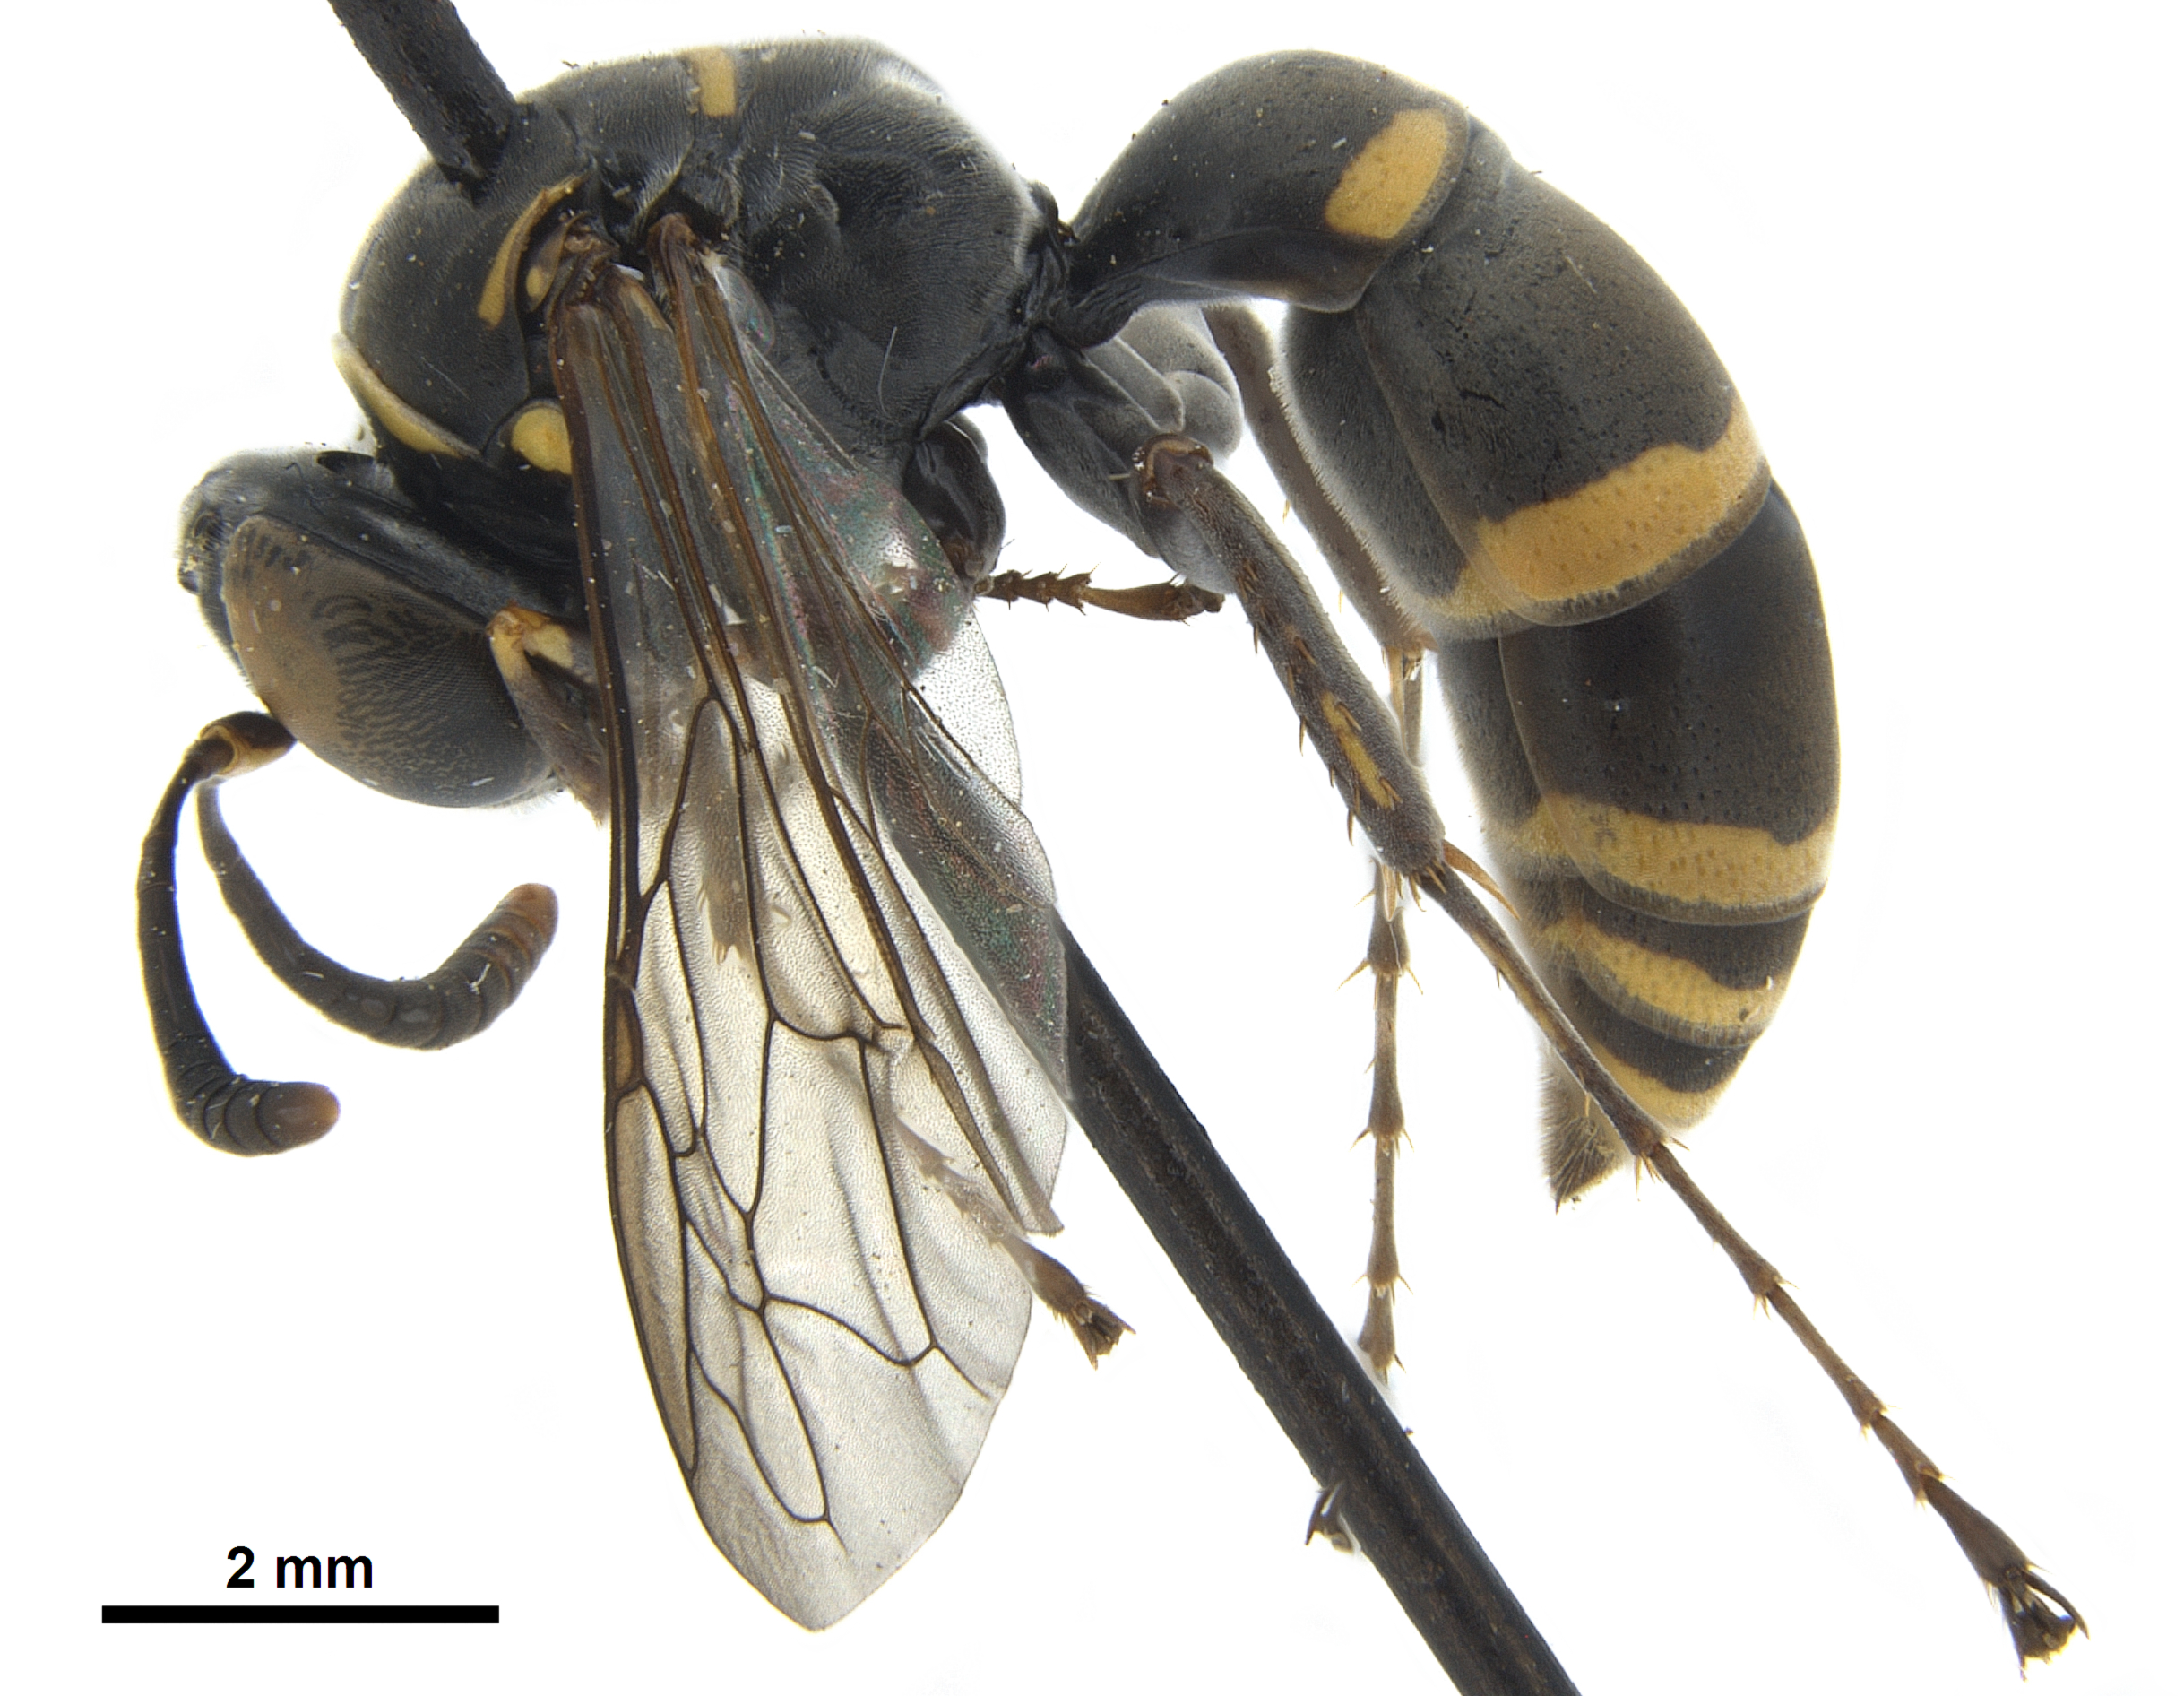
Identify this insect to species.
Tanyoprymnus moneduloides
